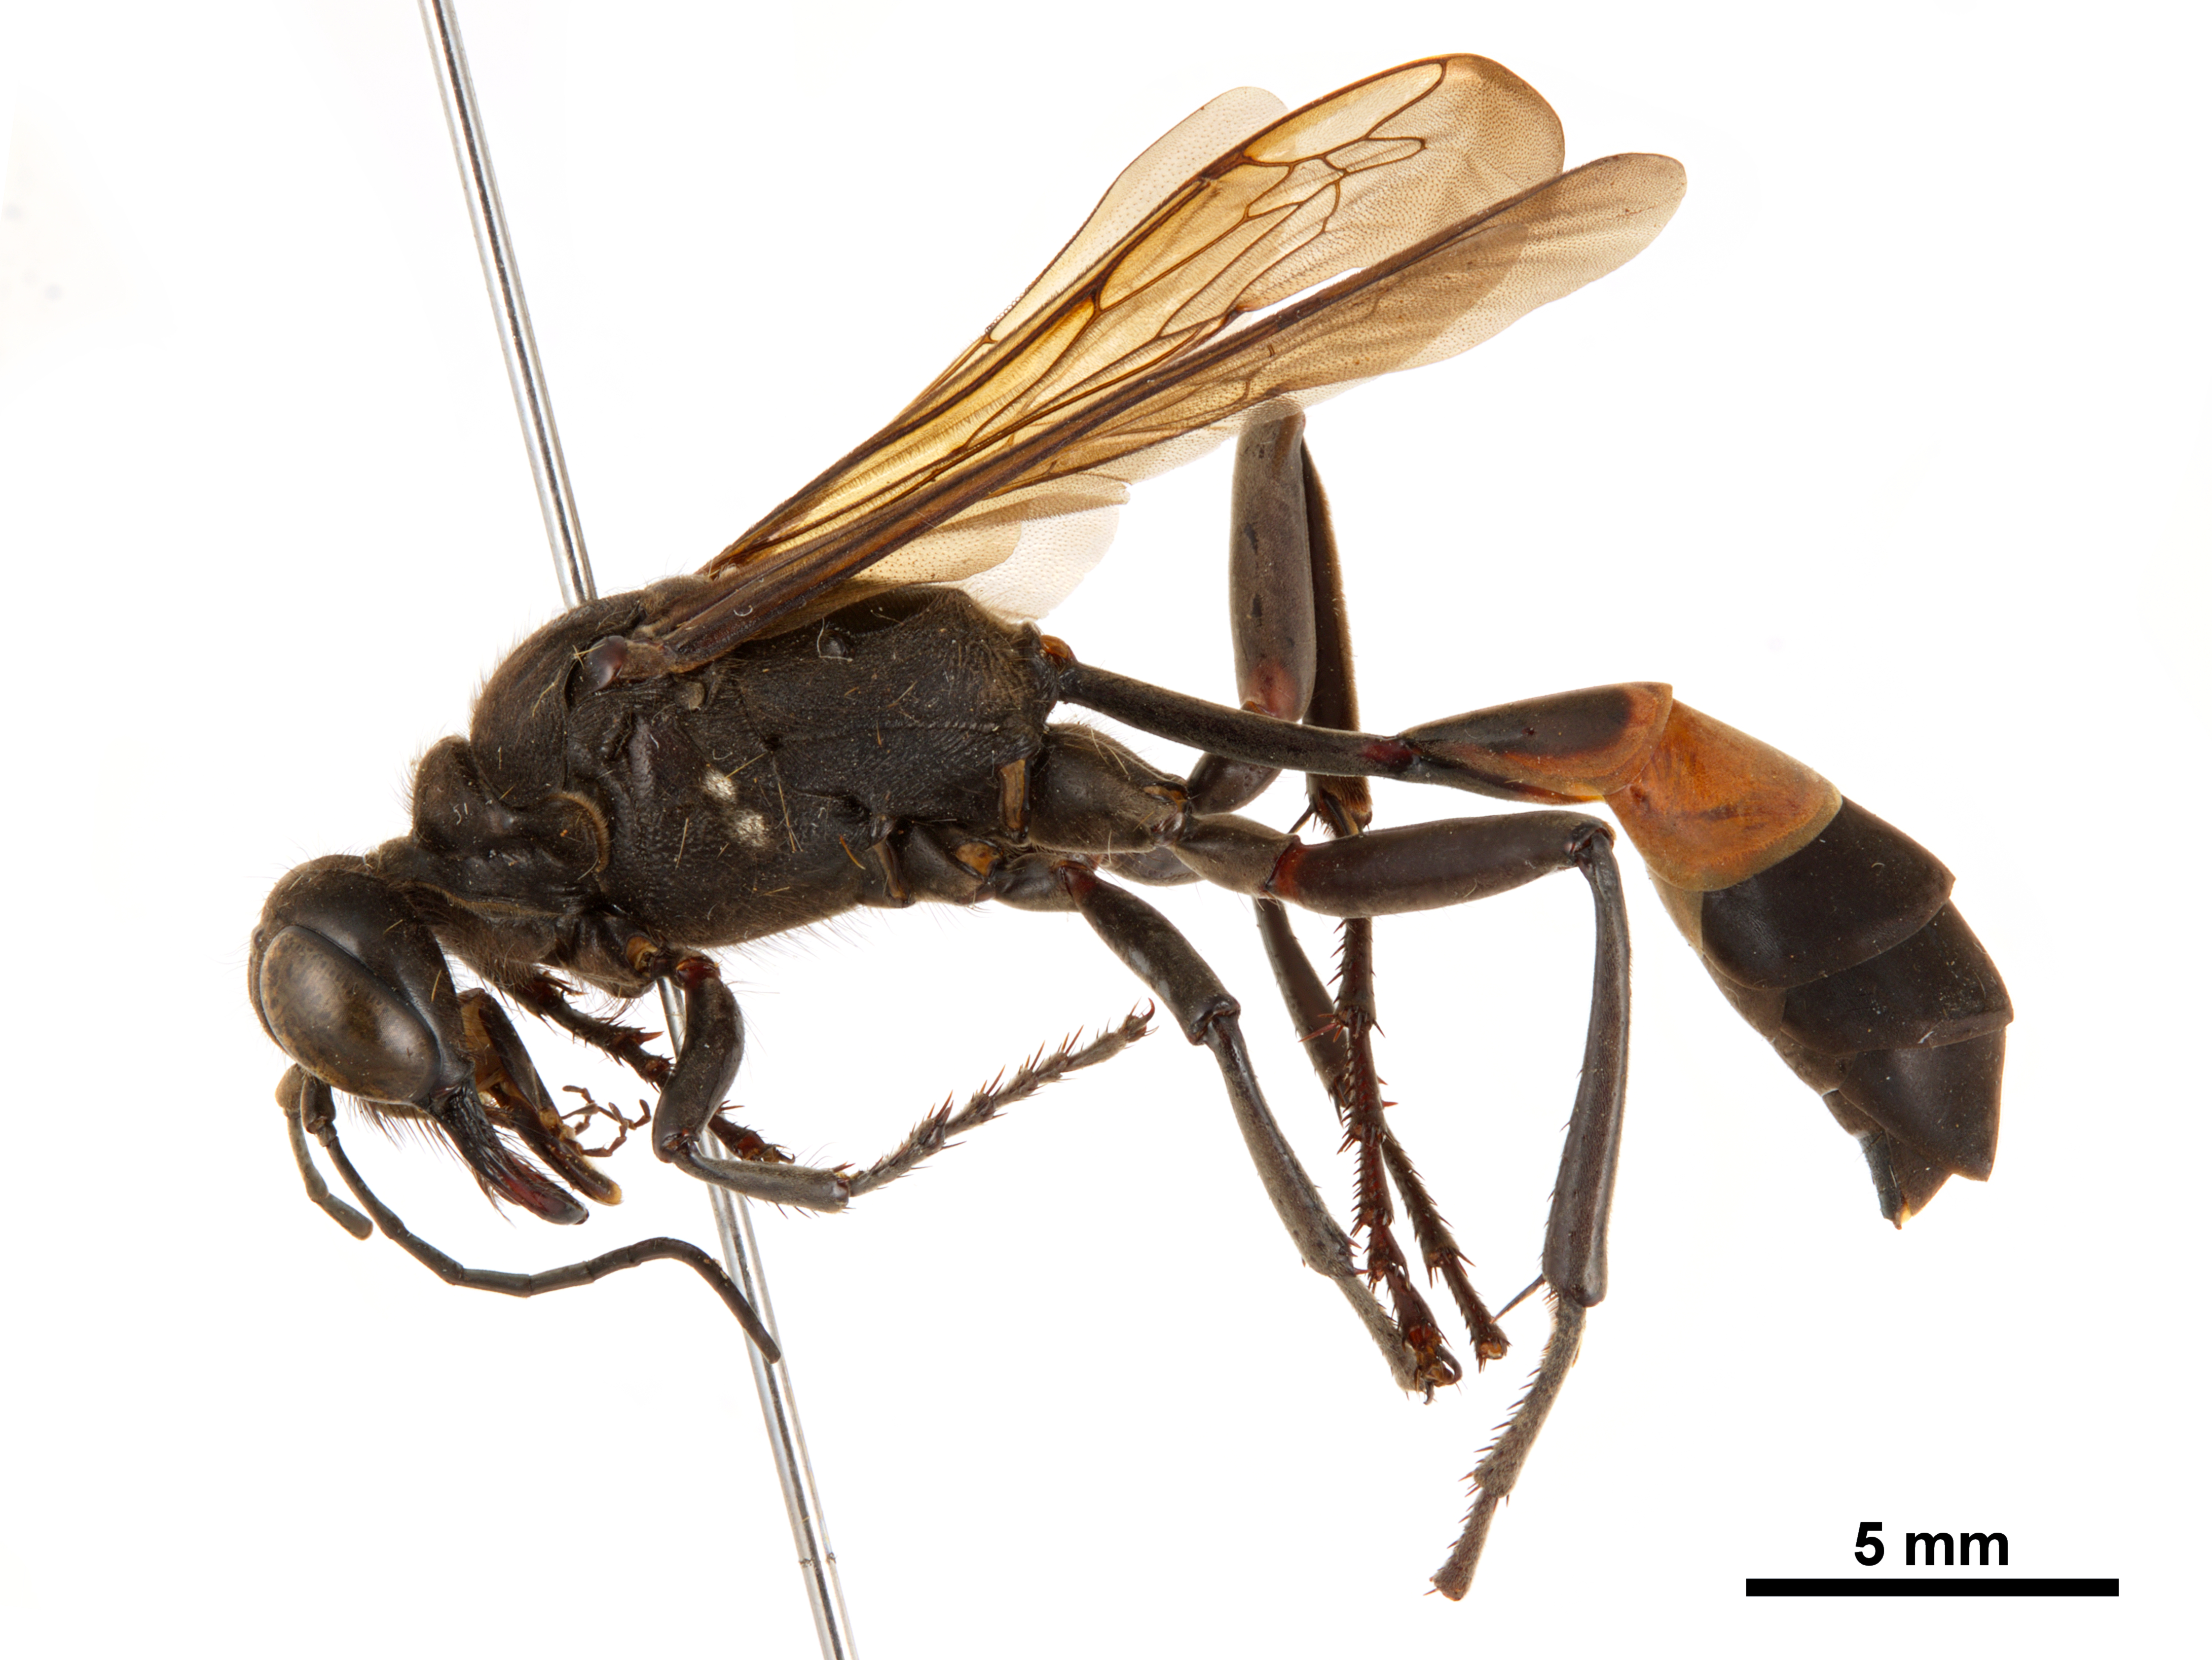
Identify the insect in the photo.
Hoplammophila aemulans
